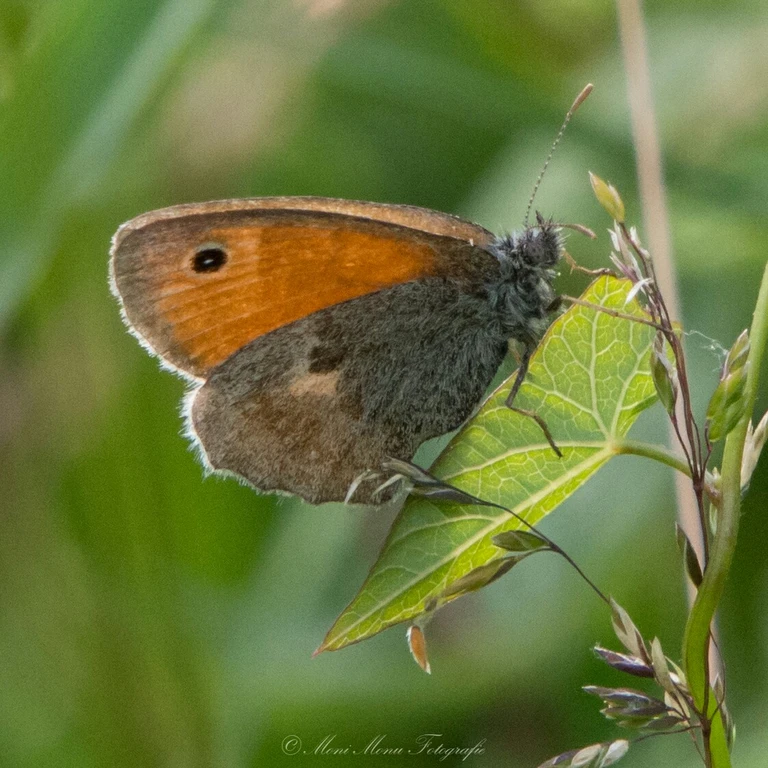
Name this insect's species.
Coenonympha pamphilus
